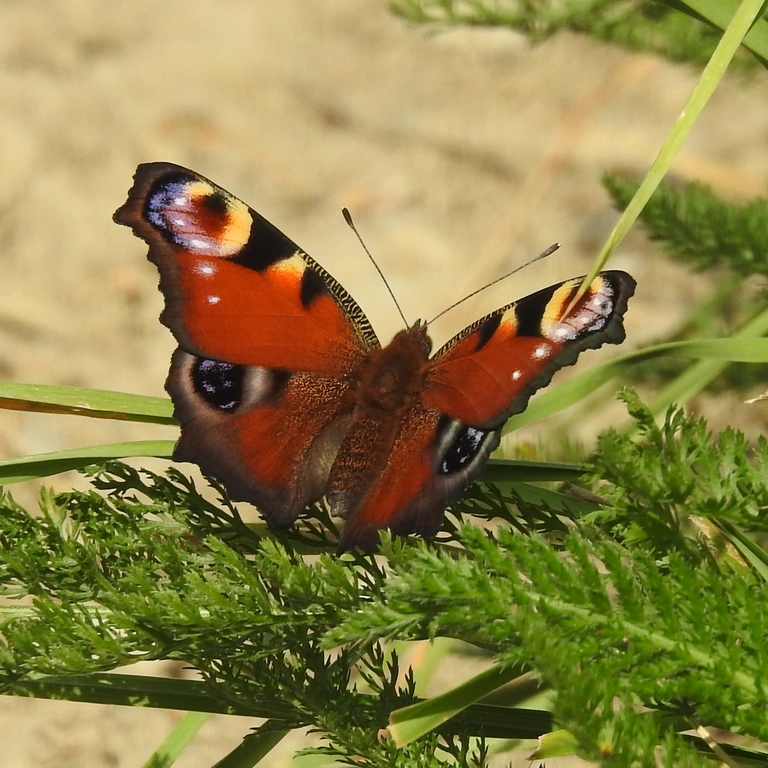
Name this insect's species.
Aglais io
